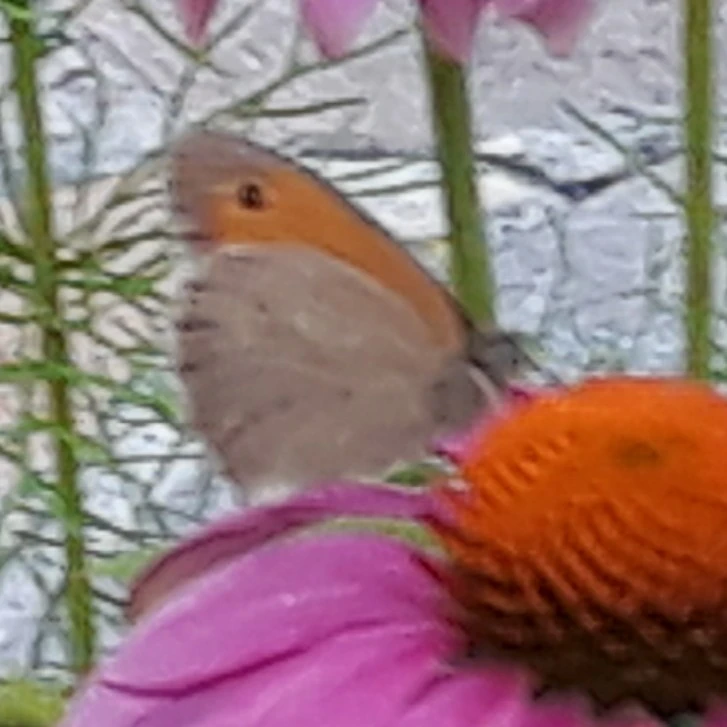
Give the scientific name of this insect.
Maniola jurtina
